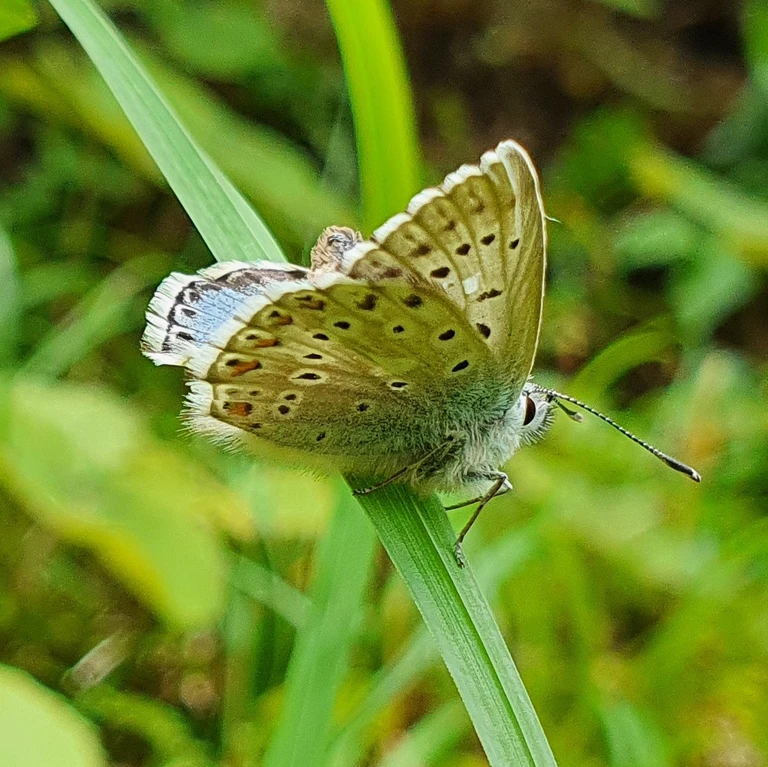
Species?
Lysandra coridon
